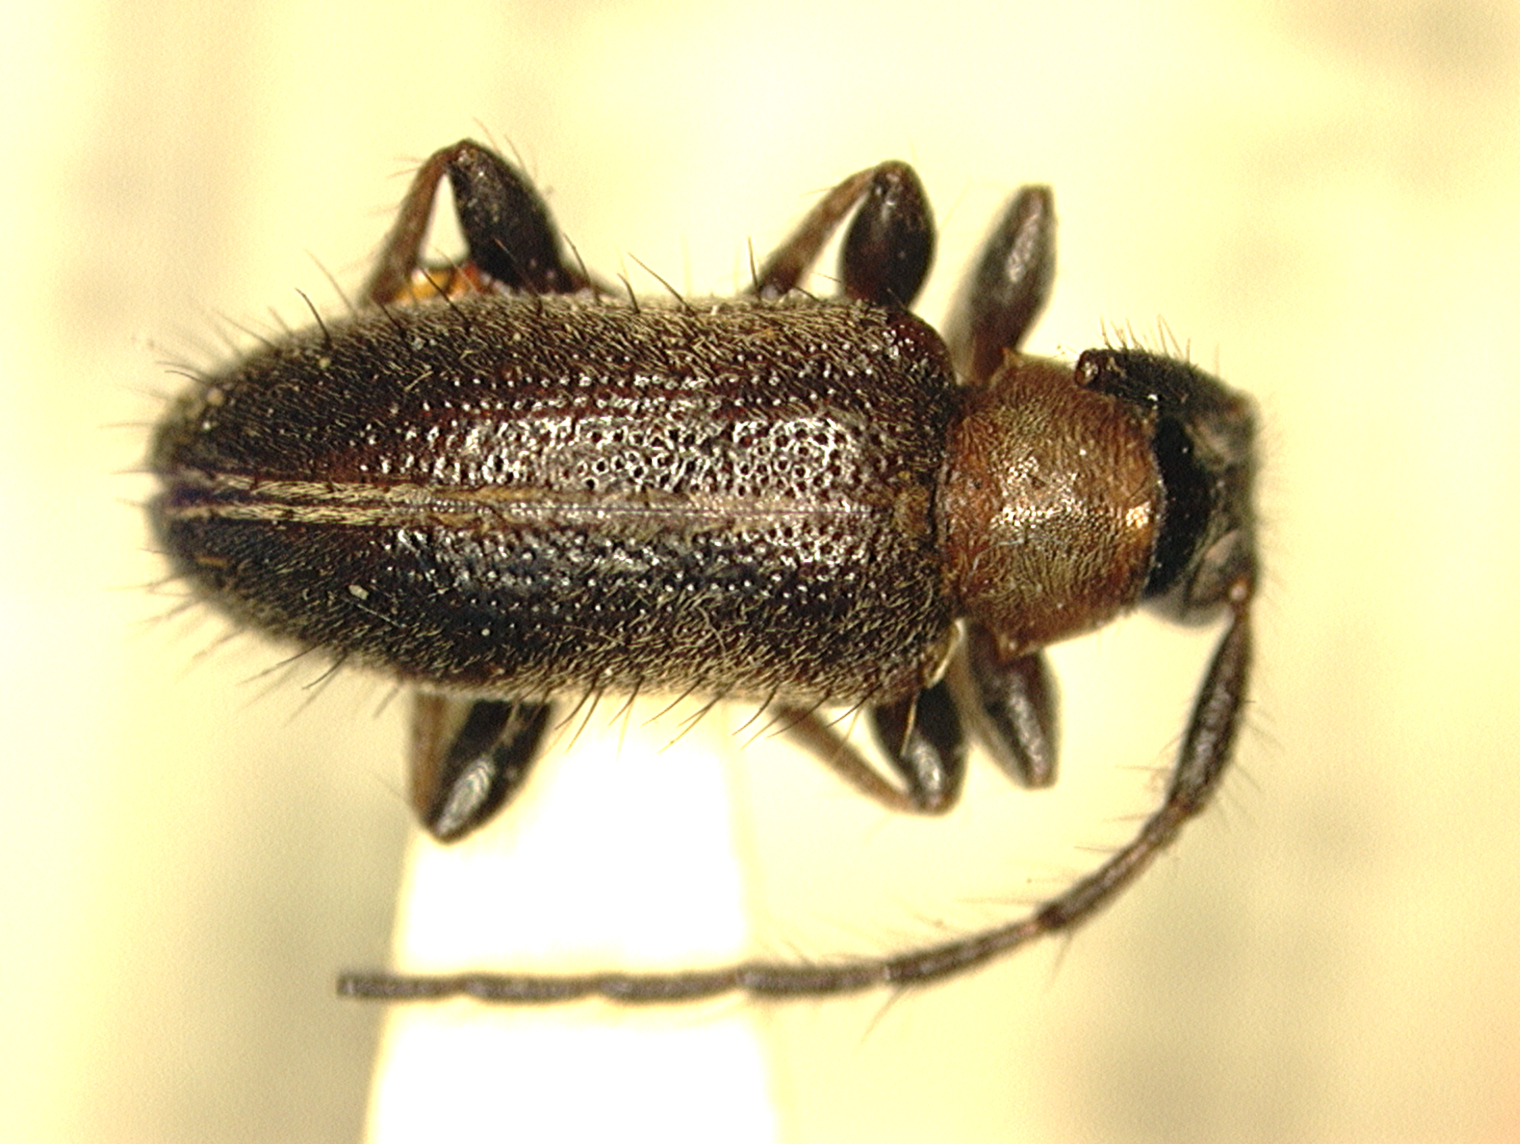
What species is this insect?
Exocentrus philippinensis
